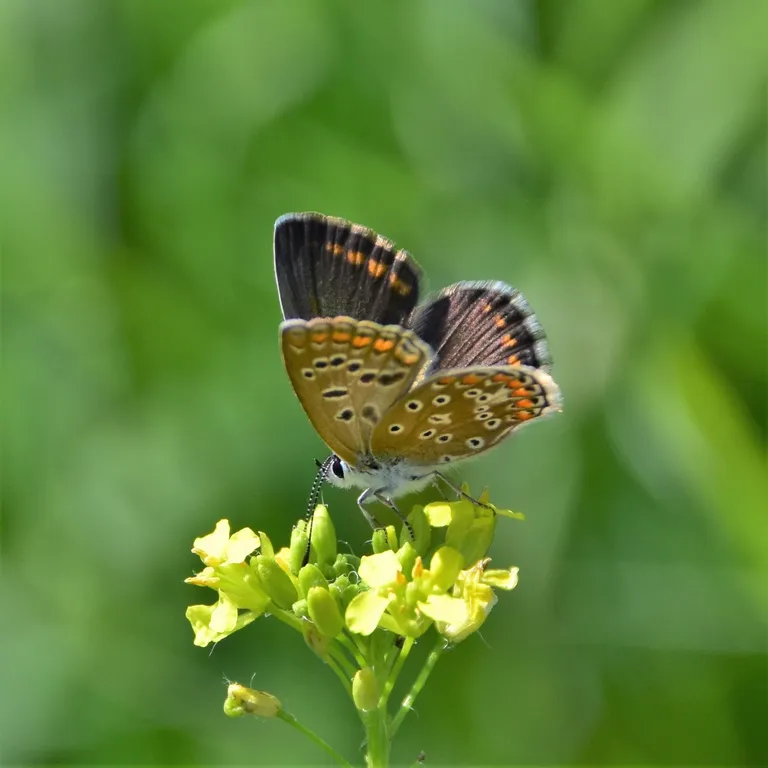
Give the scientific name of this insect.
Polyommatus icarus
